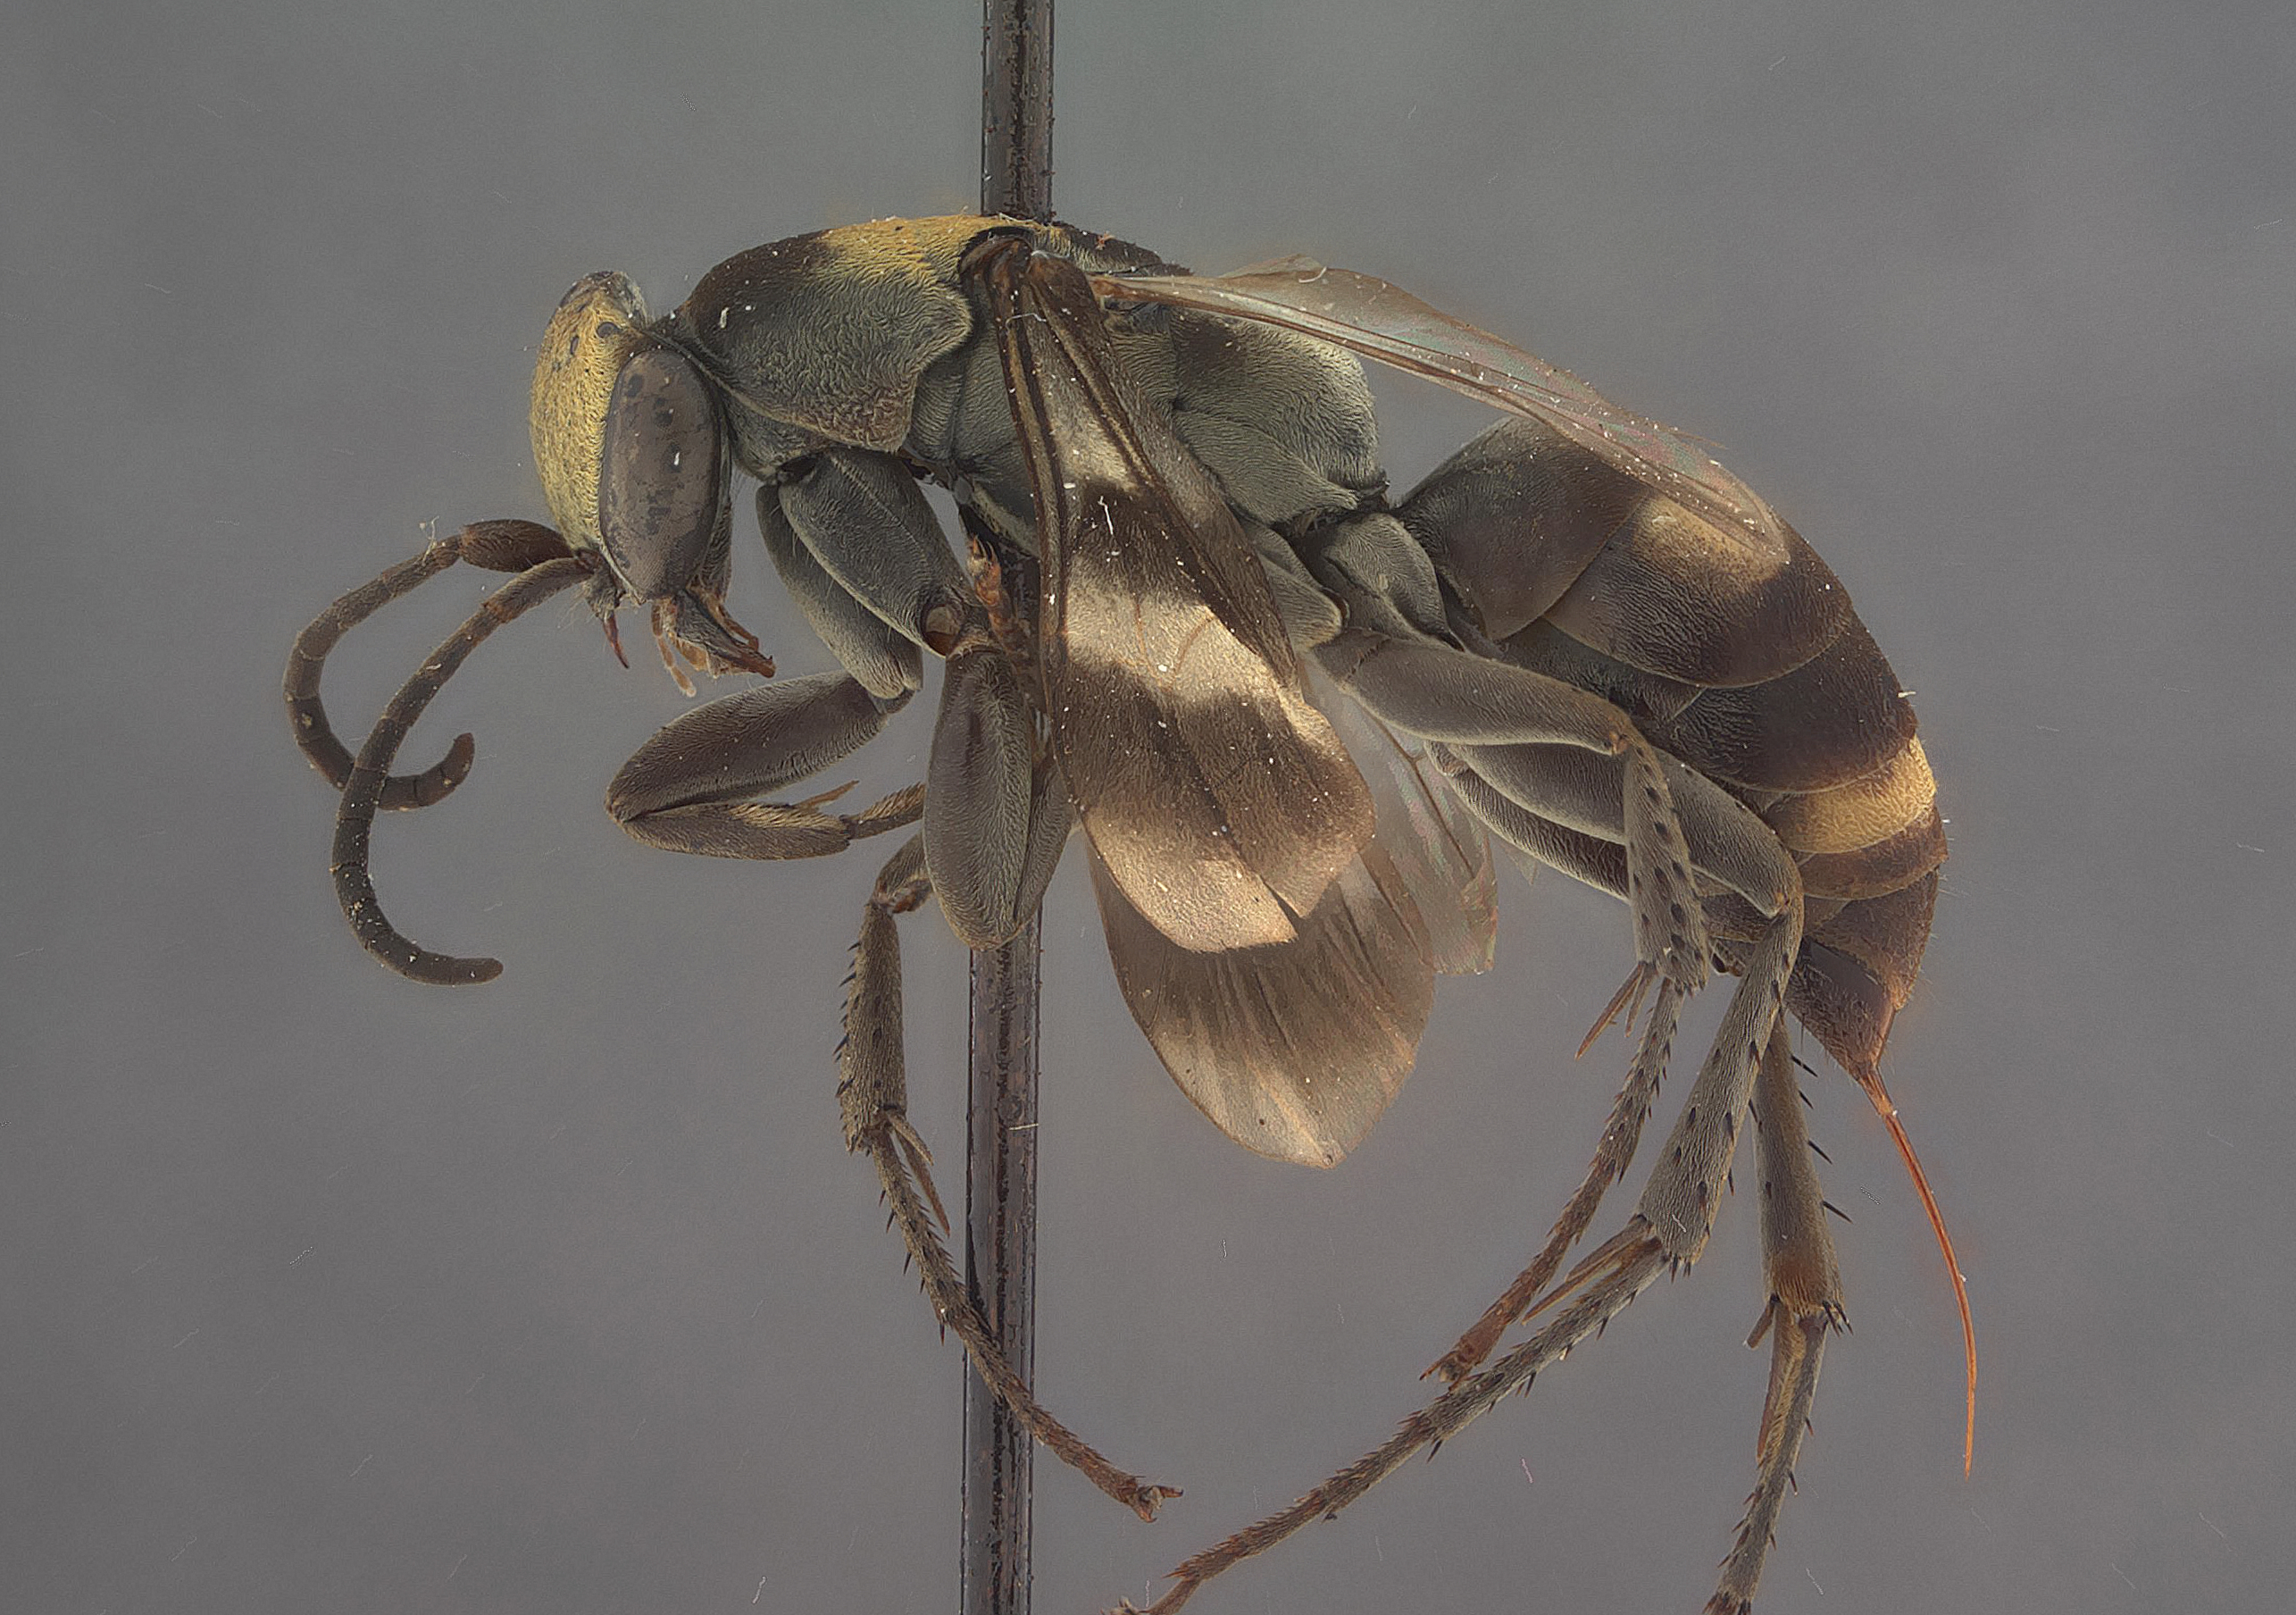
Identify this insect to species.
Aporus comptus
